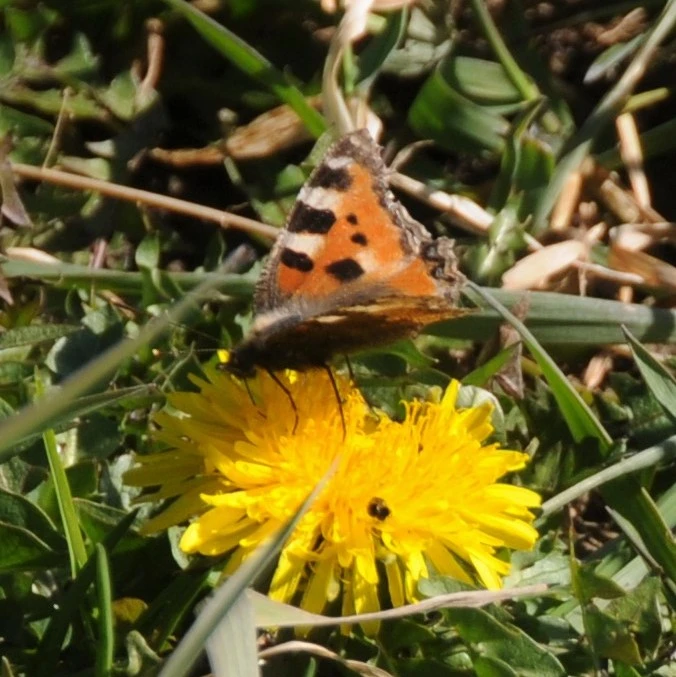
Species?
Aglais urticae
